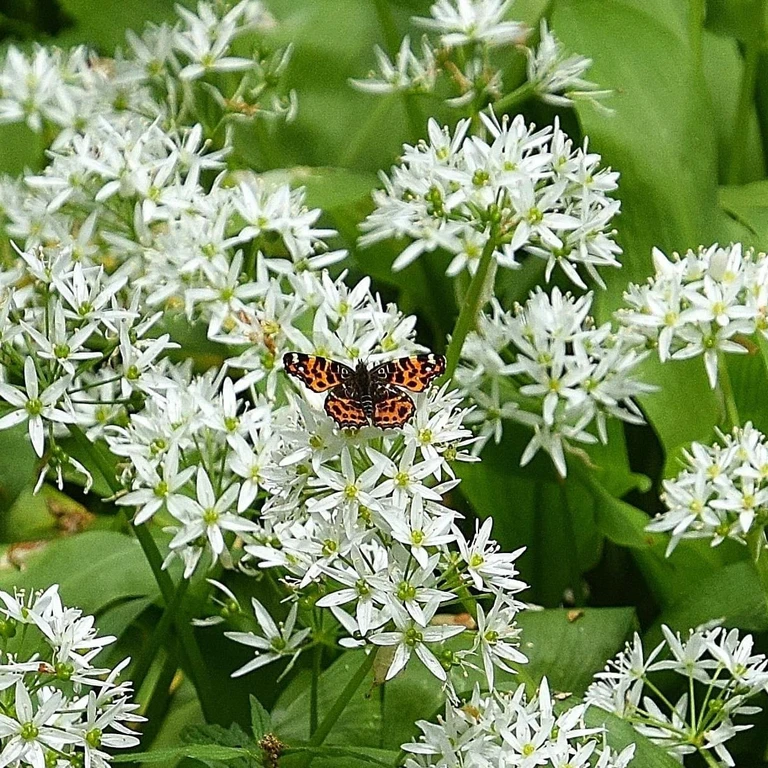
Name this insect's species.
Araschnia levana
